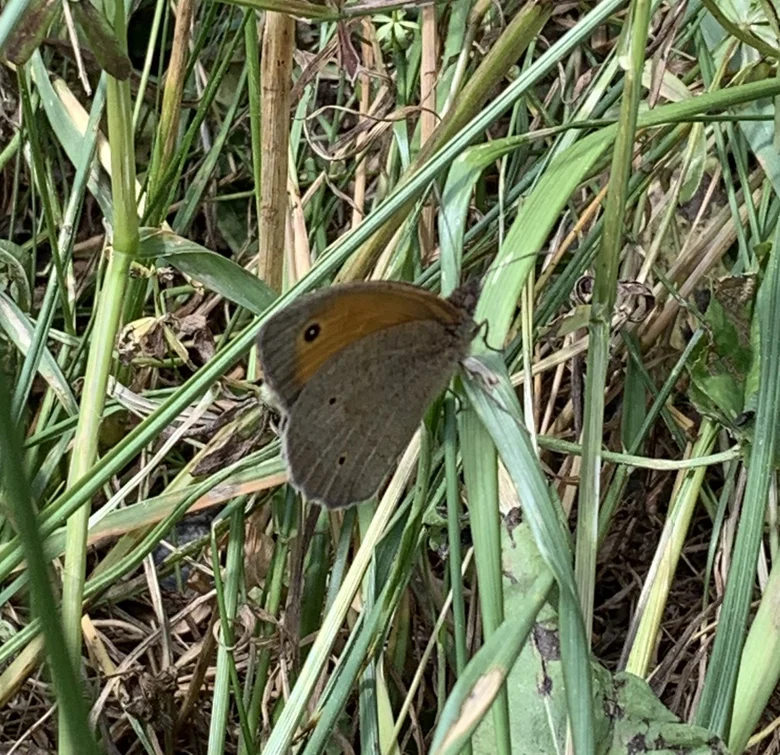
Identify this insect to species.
Maniola jurtina
